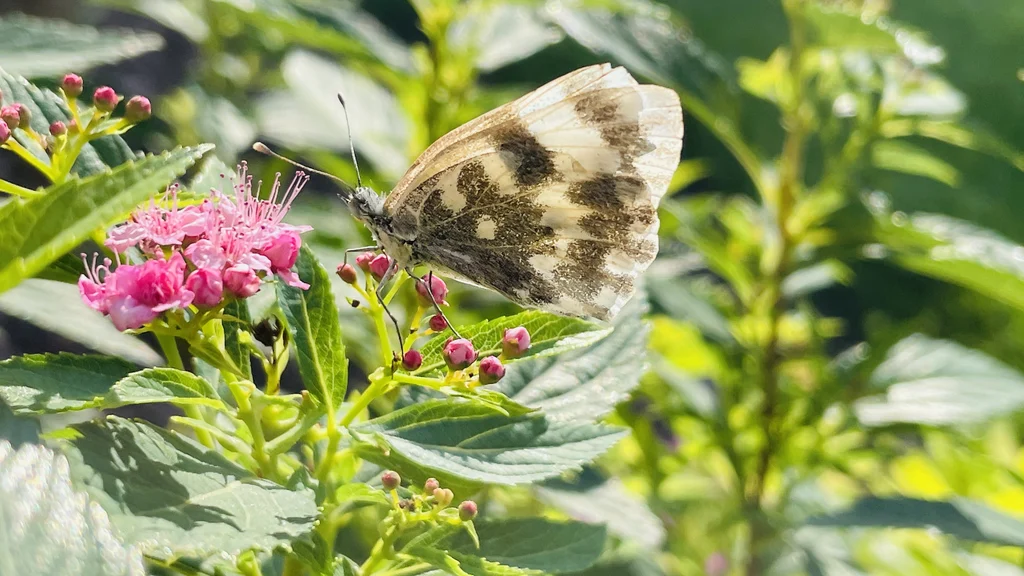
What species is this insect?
Pontia edusa
